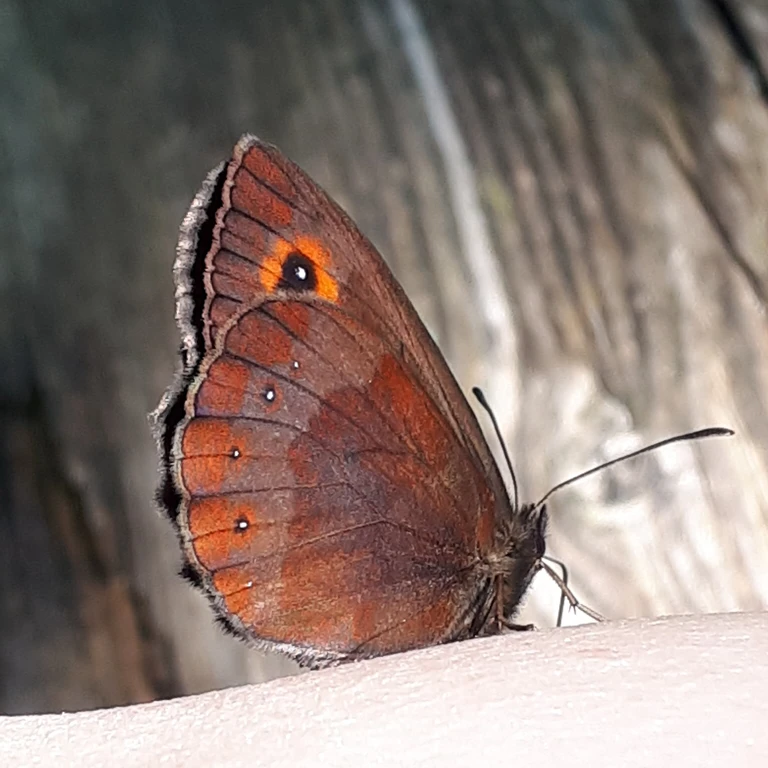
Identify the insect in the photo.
Erebia aethiops
